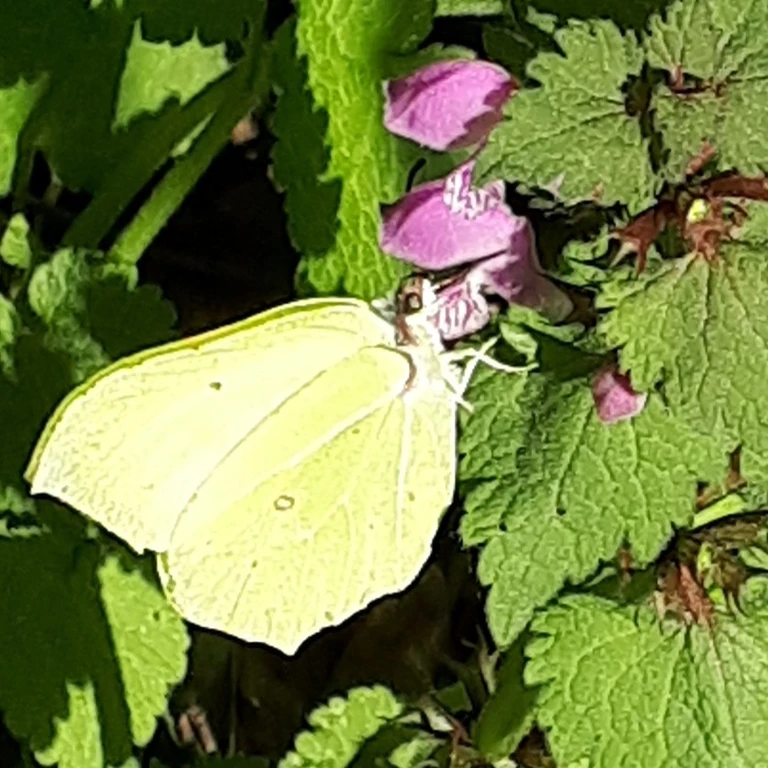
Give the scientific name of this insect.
Gonepteryx rhamni
